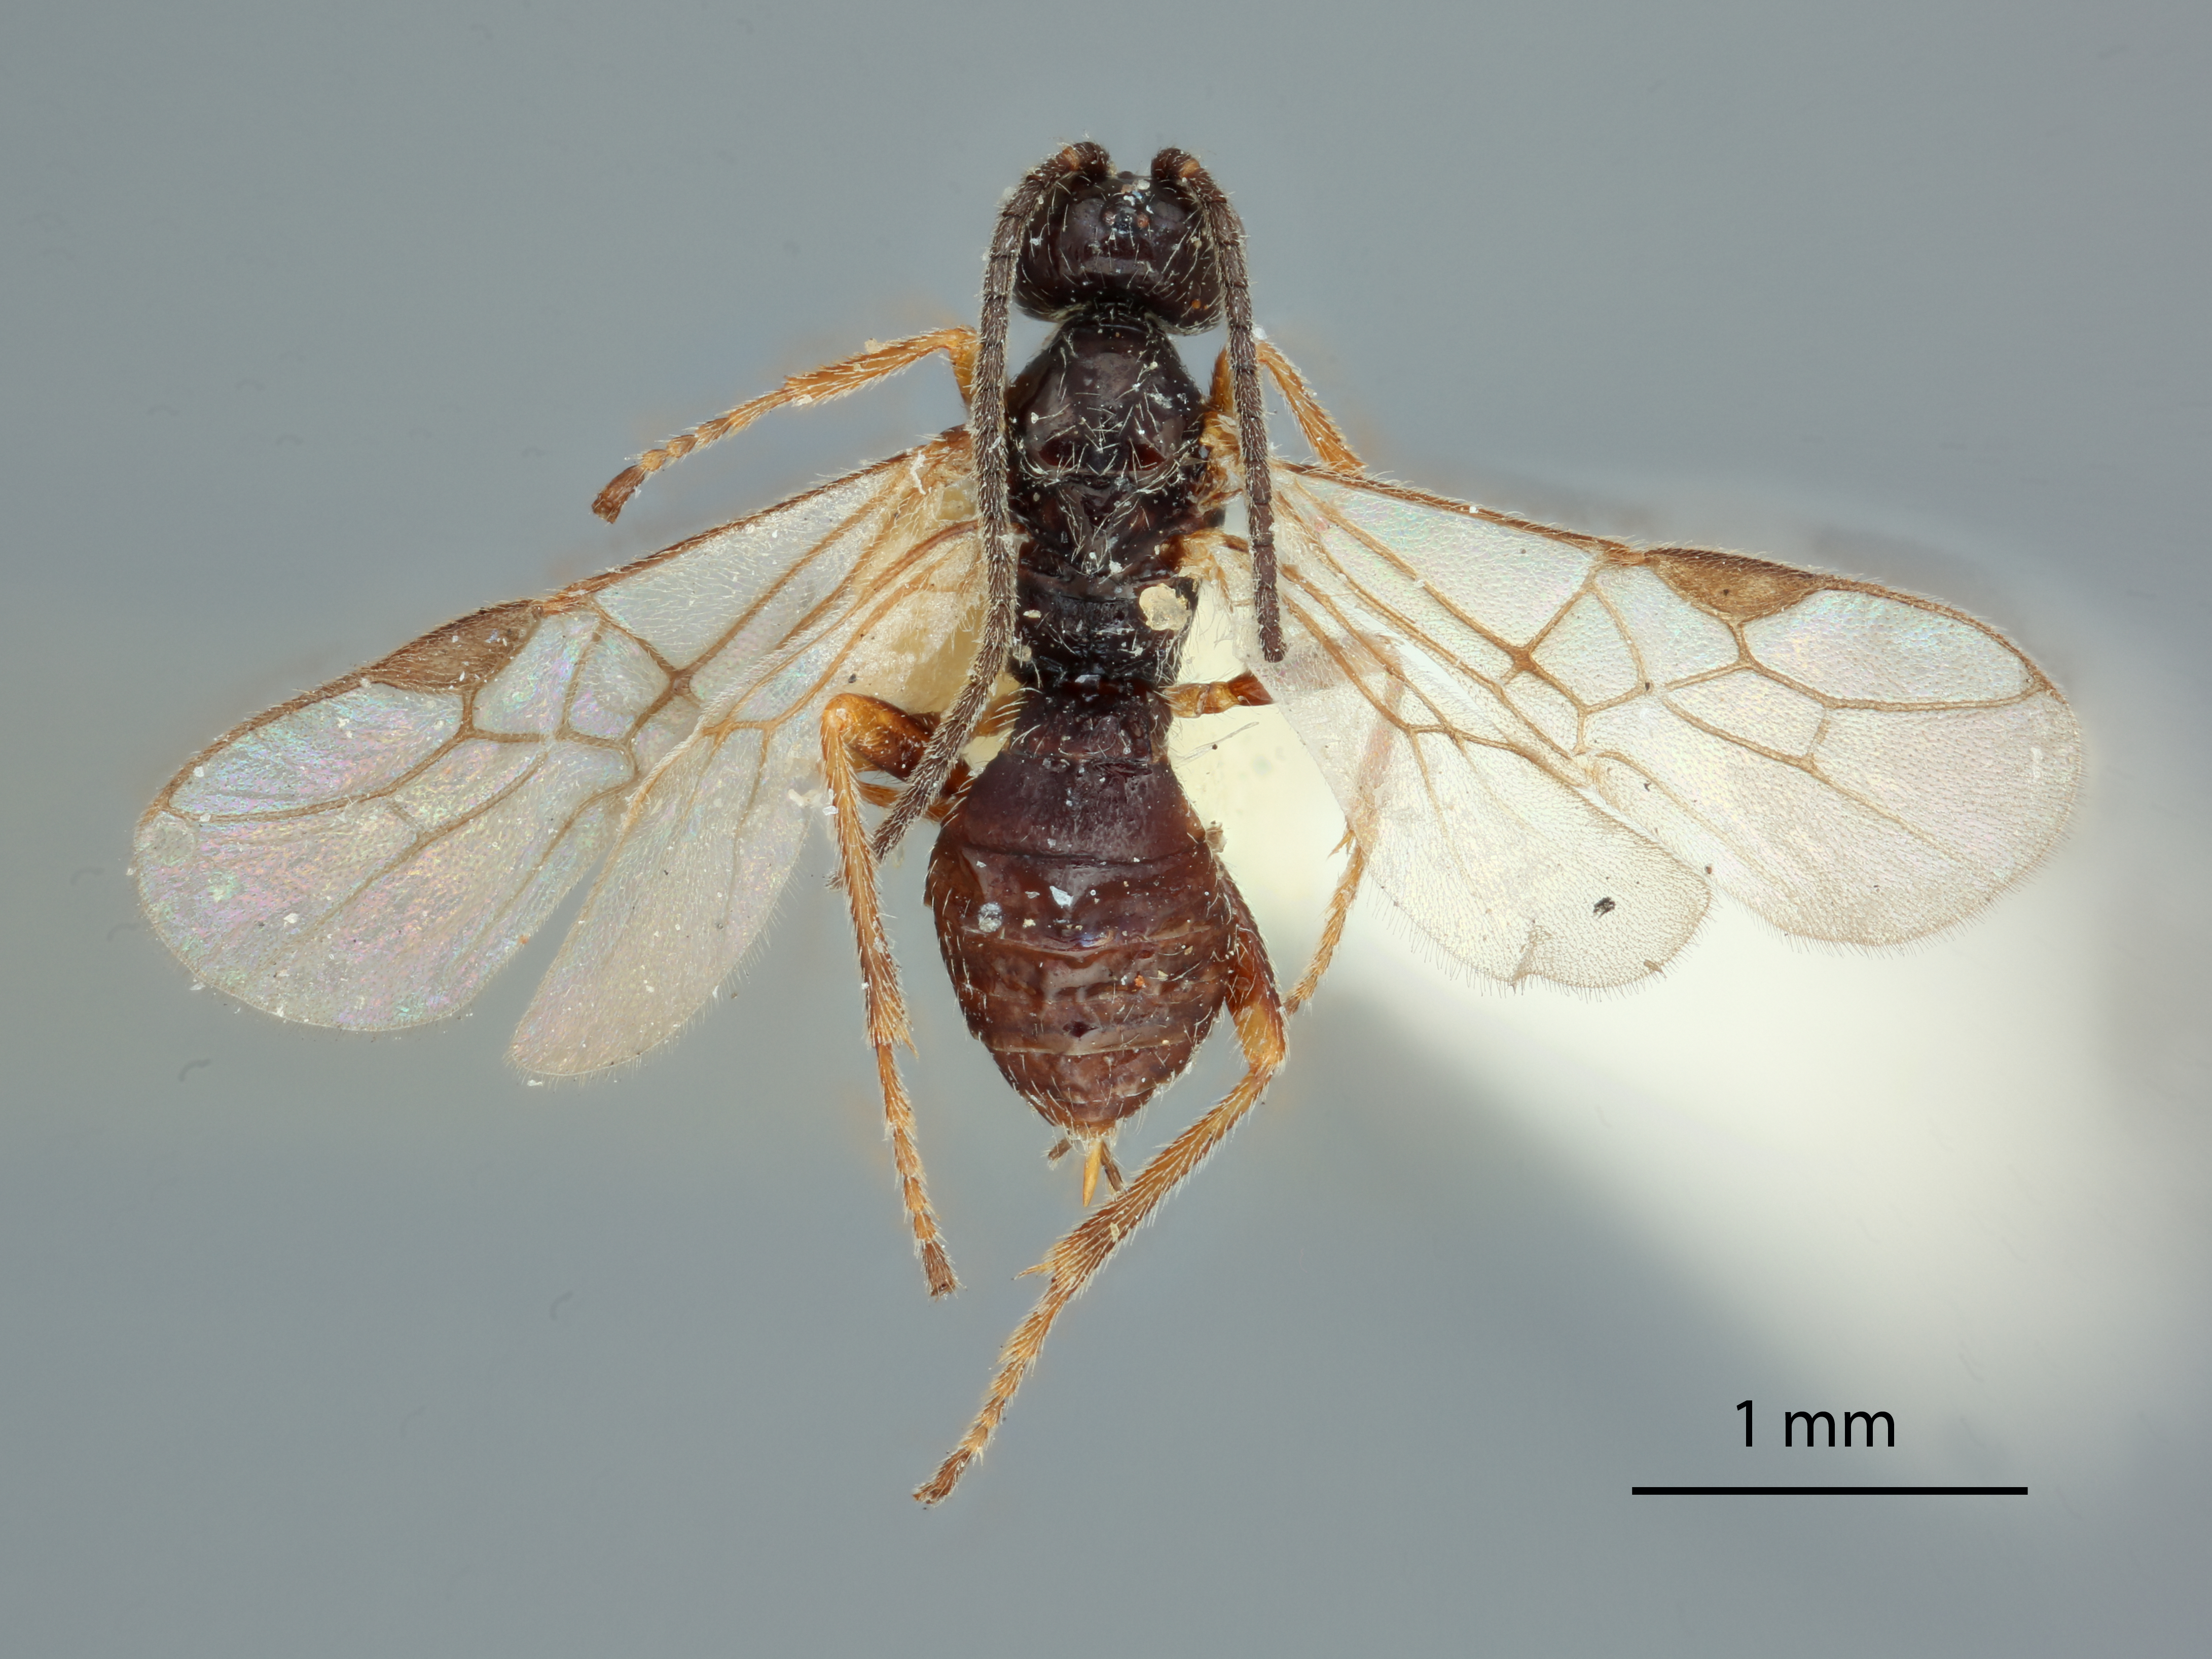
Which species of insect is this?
Bracon brachyurus
